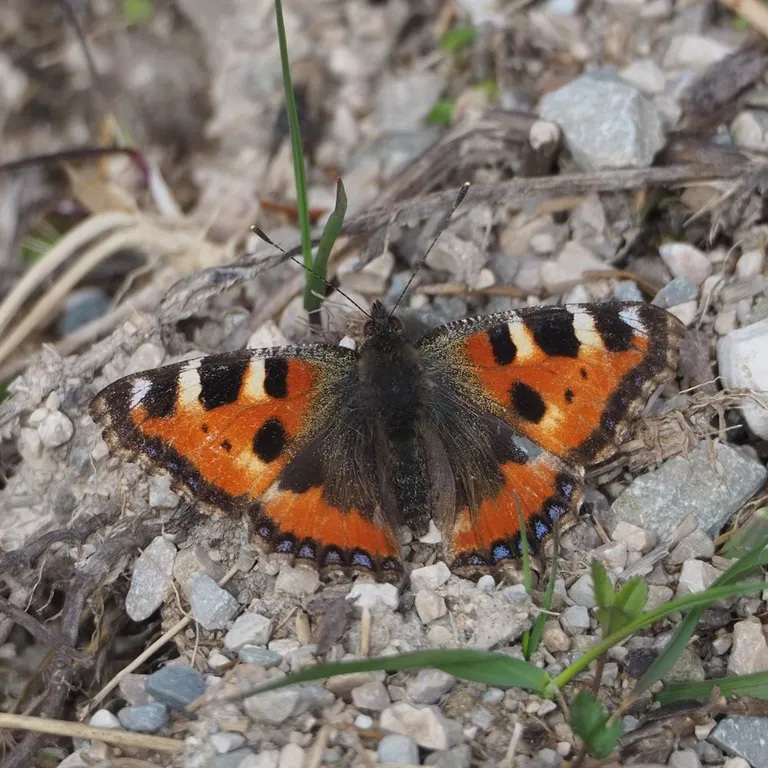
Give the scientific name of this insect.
Aglais urticae
